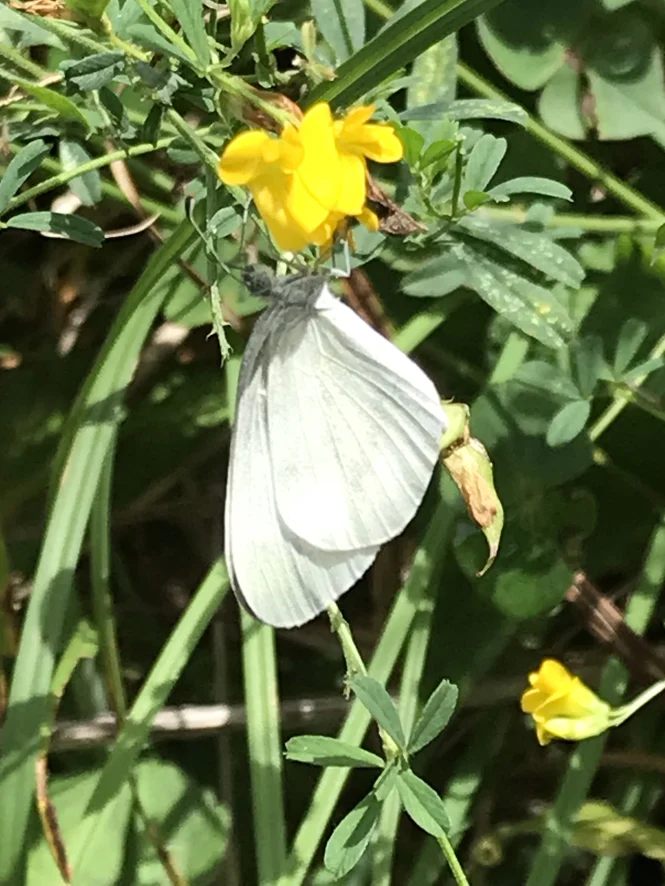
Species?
Leptidea sinapis/juvernica
